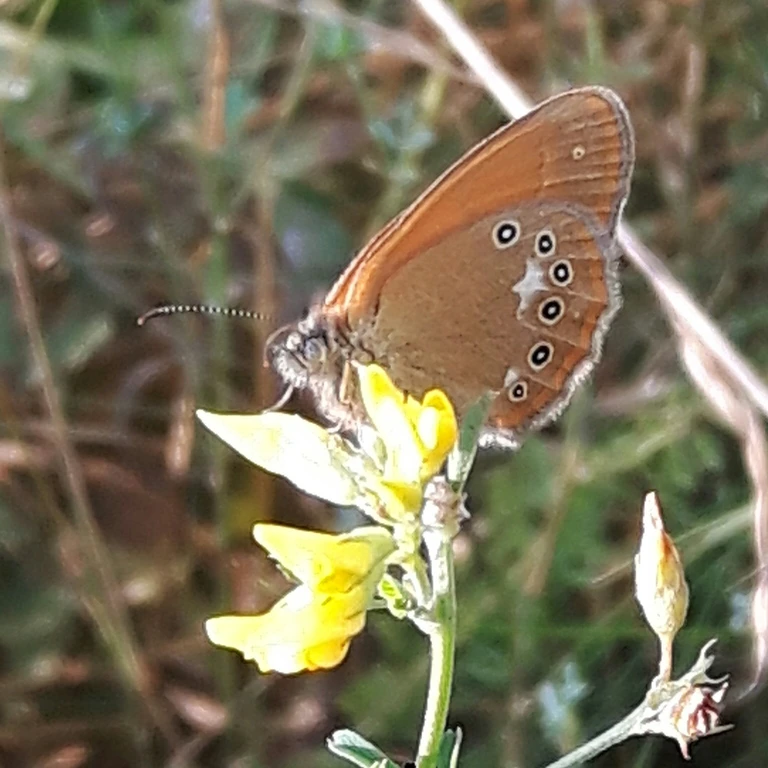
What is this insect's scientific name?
Coenonympha glycerion (also Coenonympha iphis)
